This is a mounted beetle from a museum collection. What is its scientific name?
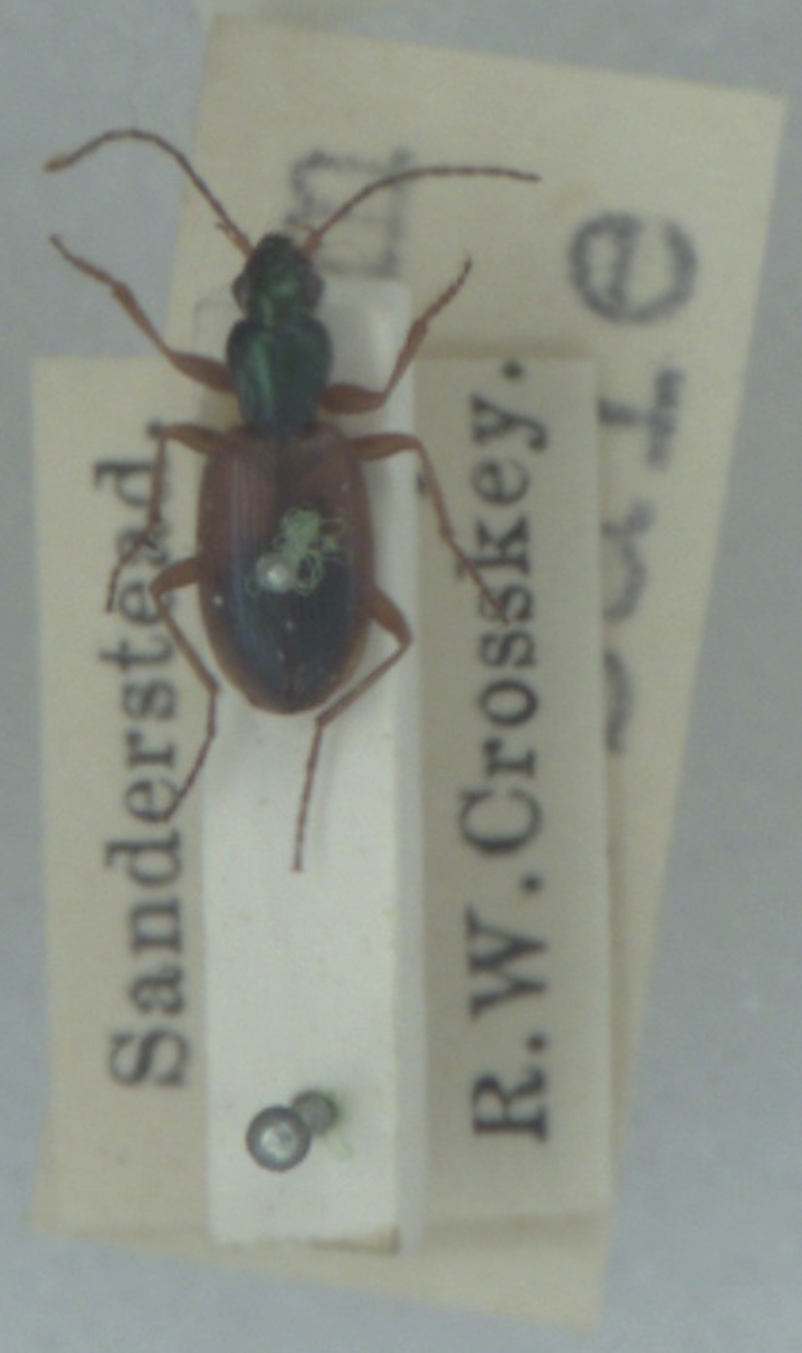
Anchomenus dorsalis
